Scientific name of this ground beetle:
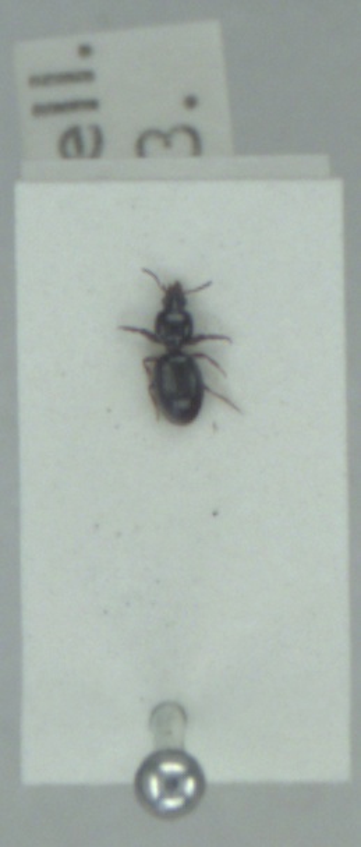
Dyschirius globosus
